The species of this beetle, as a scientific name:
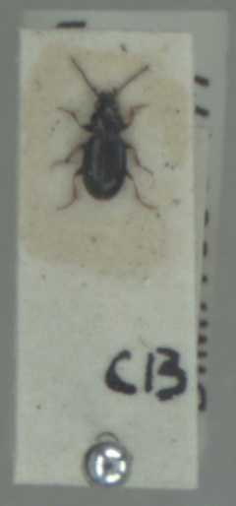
Bembidion obtusum
